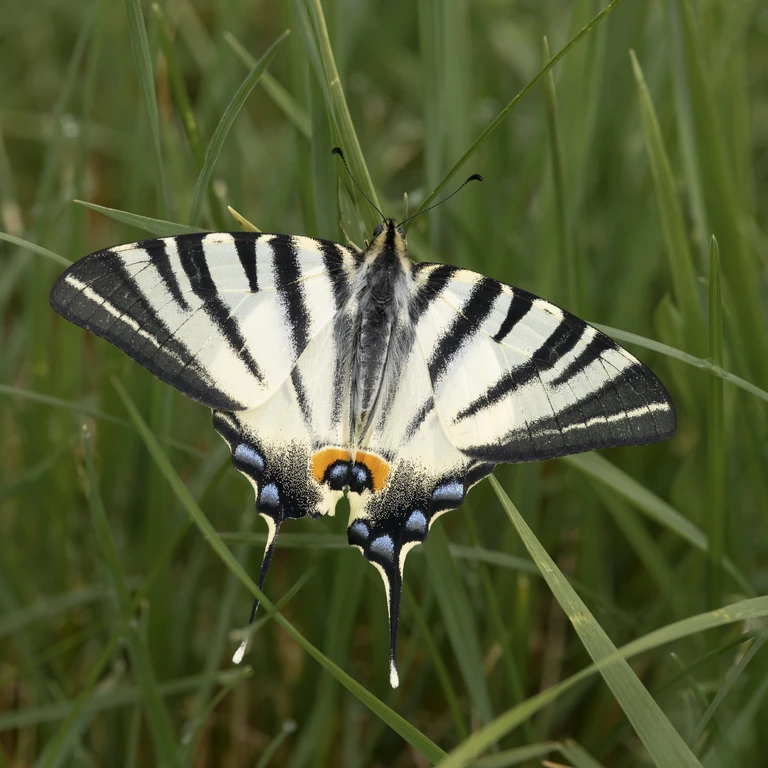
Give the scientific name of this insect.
Iphiclides podalirius
